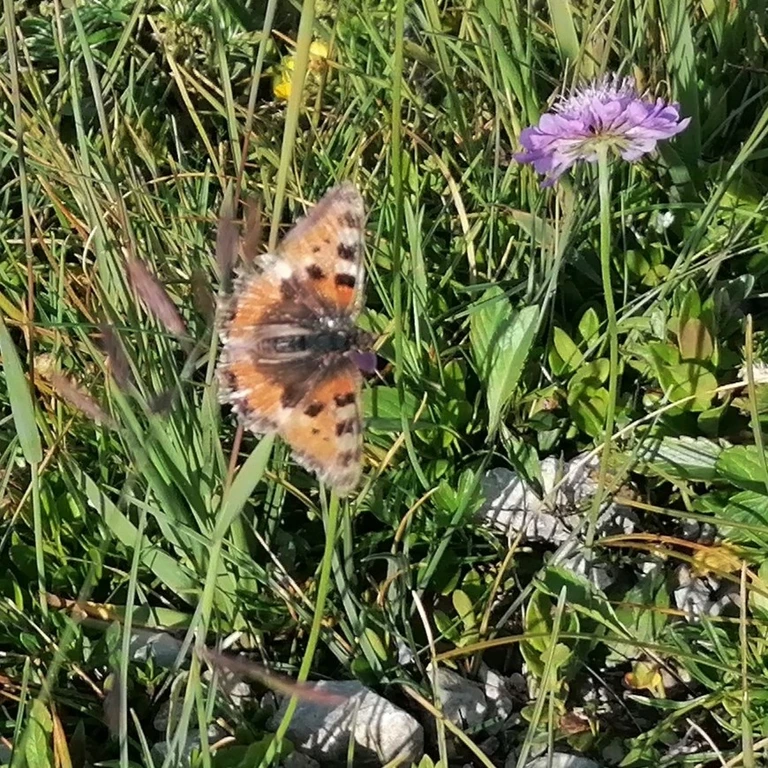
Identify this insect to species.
Aglais urticae
